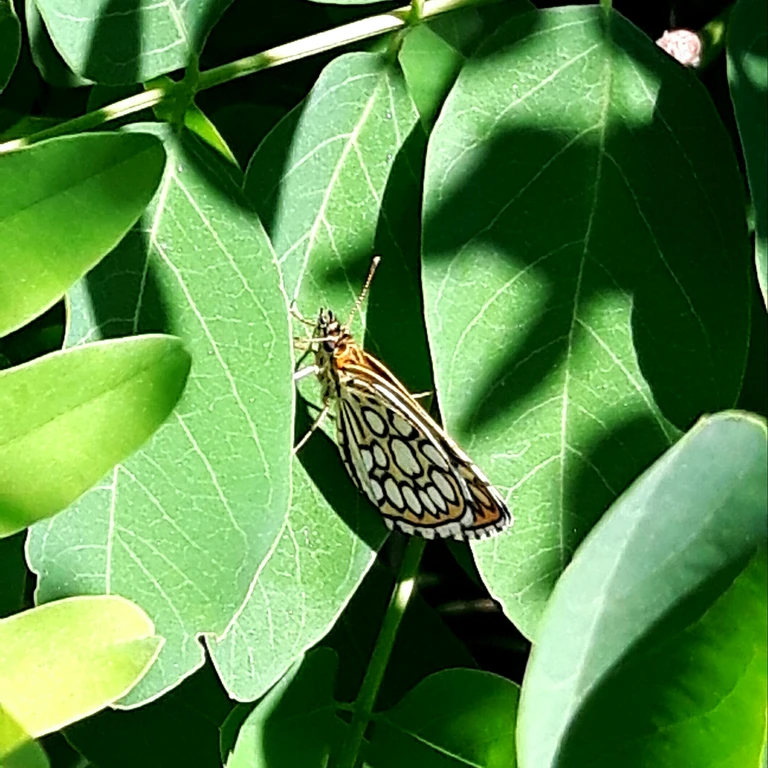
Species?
Heteropterus morpheus
